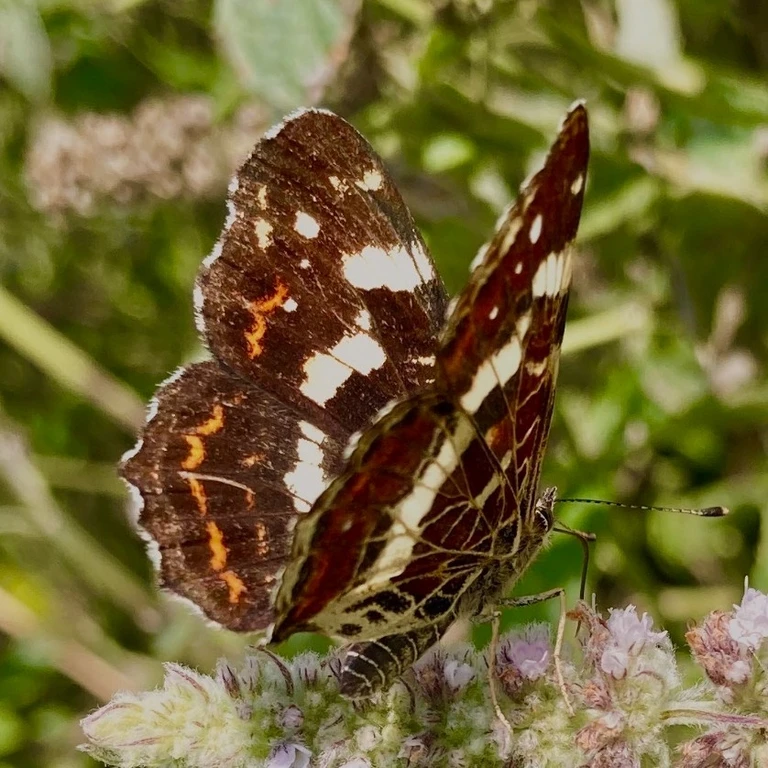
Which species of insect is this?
Araschnia levana
